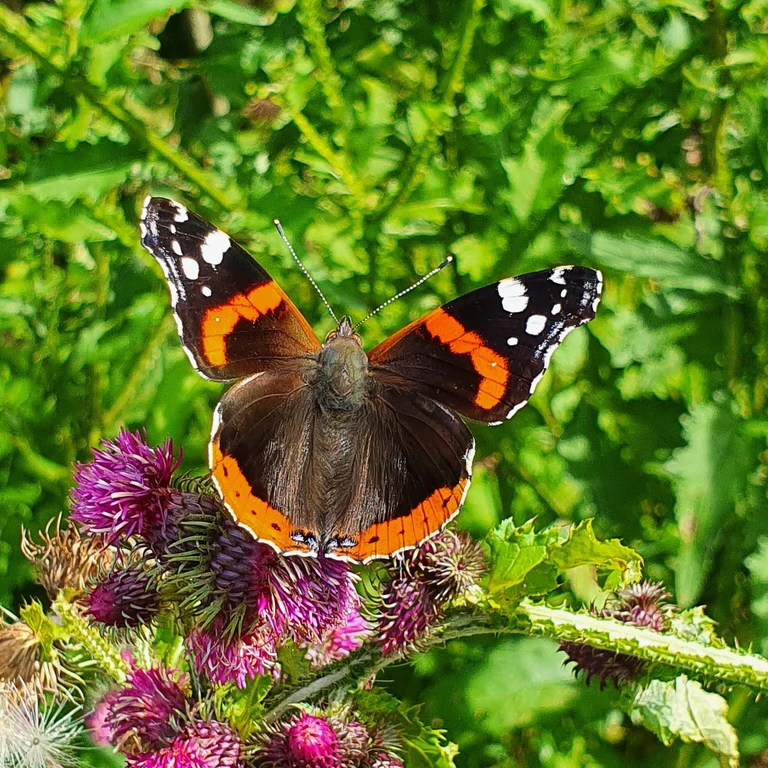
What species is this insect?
Vanessa atalanta
